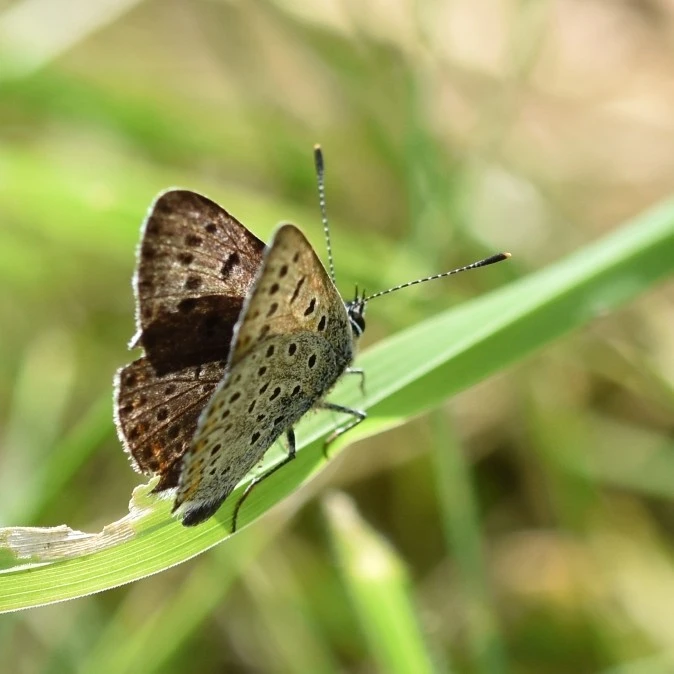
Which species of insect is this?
Lycaena tityrus (also Loweia tityrus)
